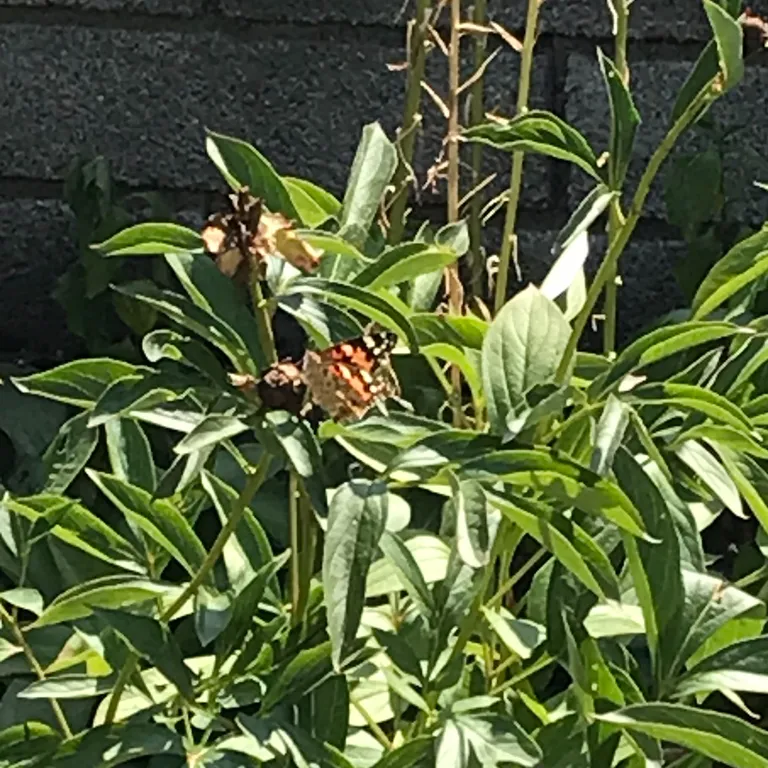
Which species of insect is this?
Vanessa cardui
